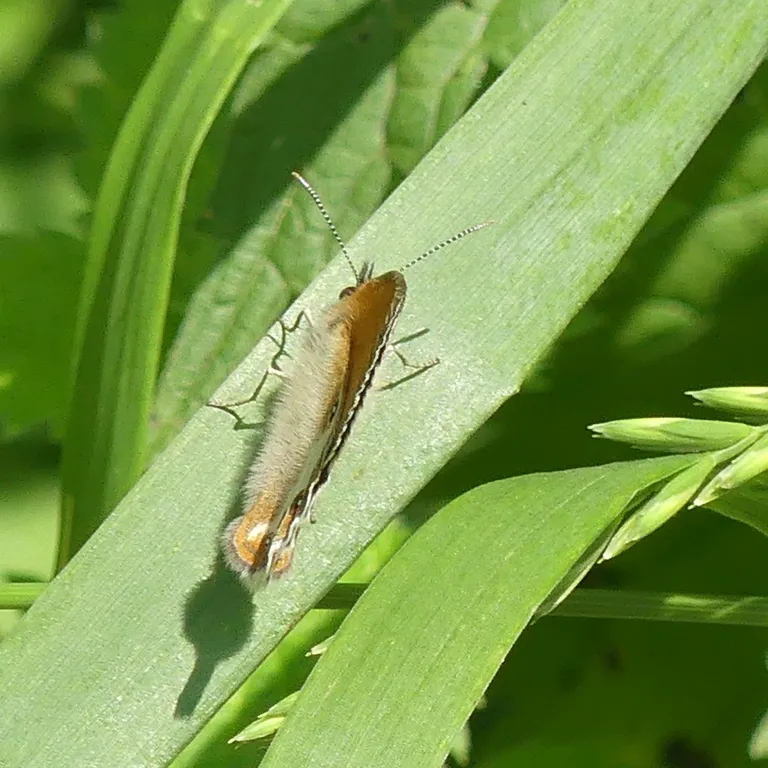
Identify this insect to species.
Coenonympha arcania
